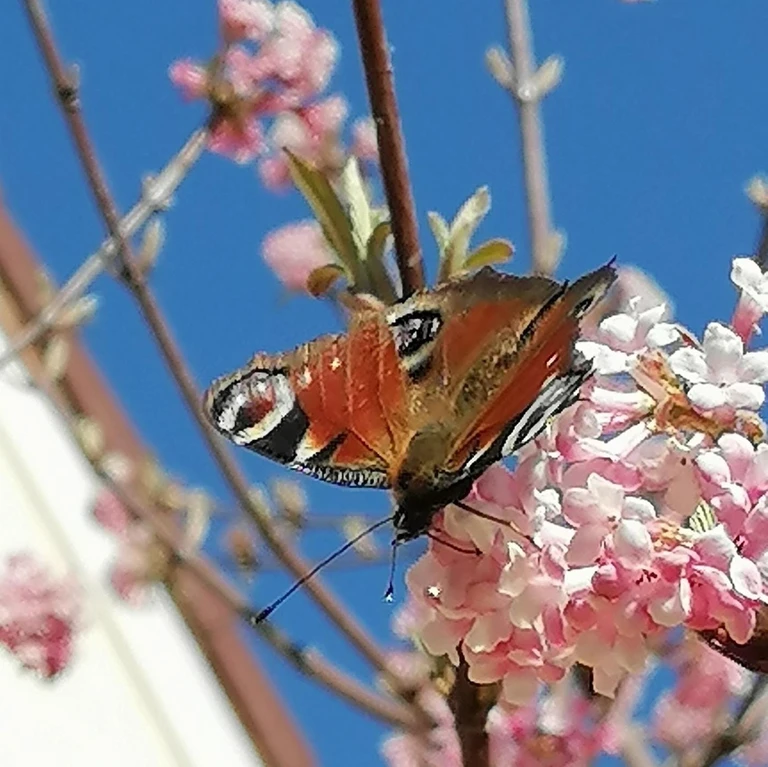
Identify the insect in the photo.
Aglais io
